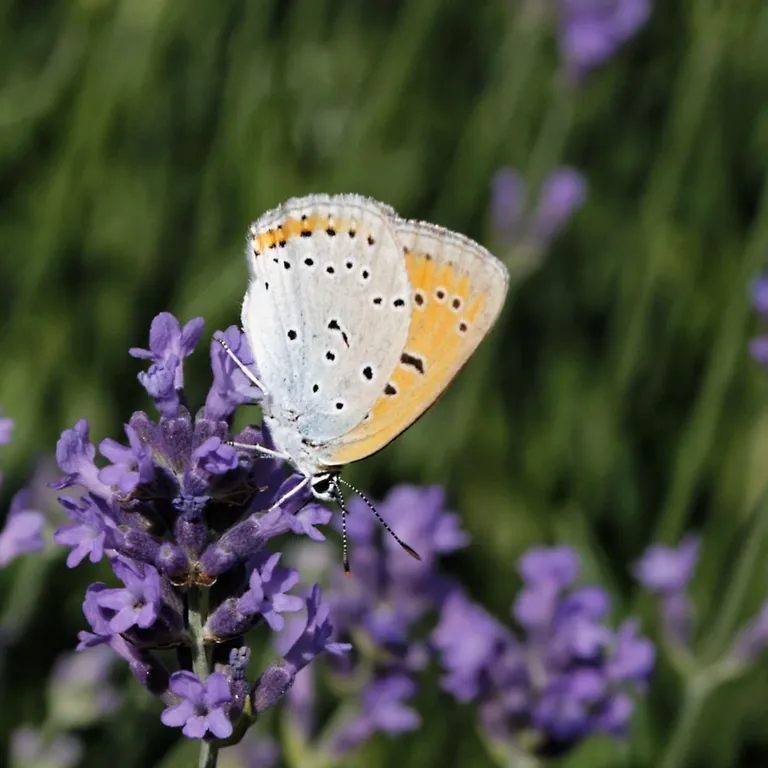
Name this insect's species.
Lycaena dispar
